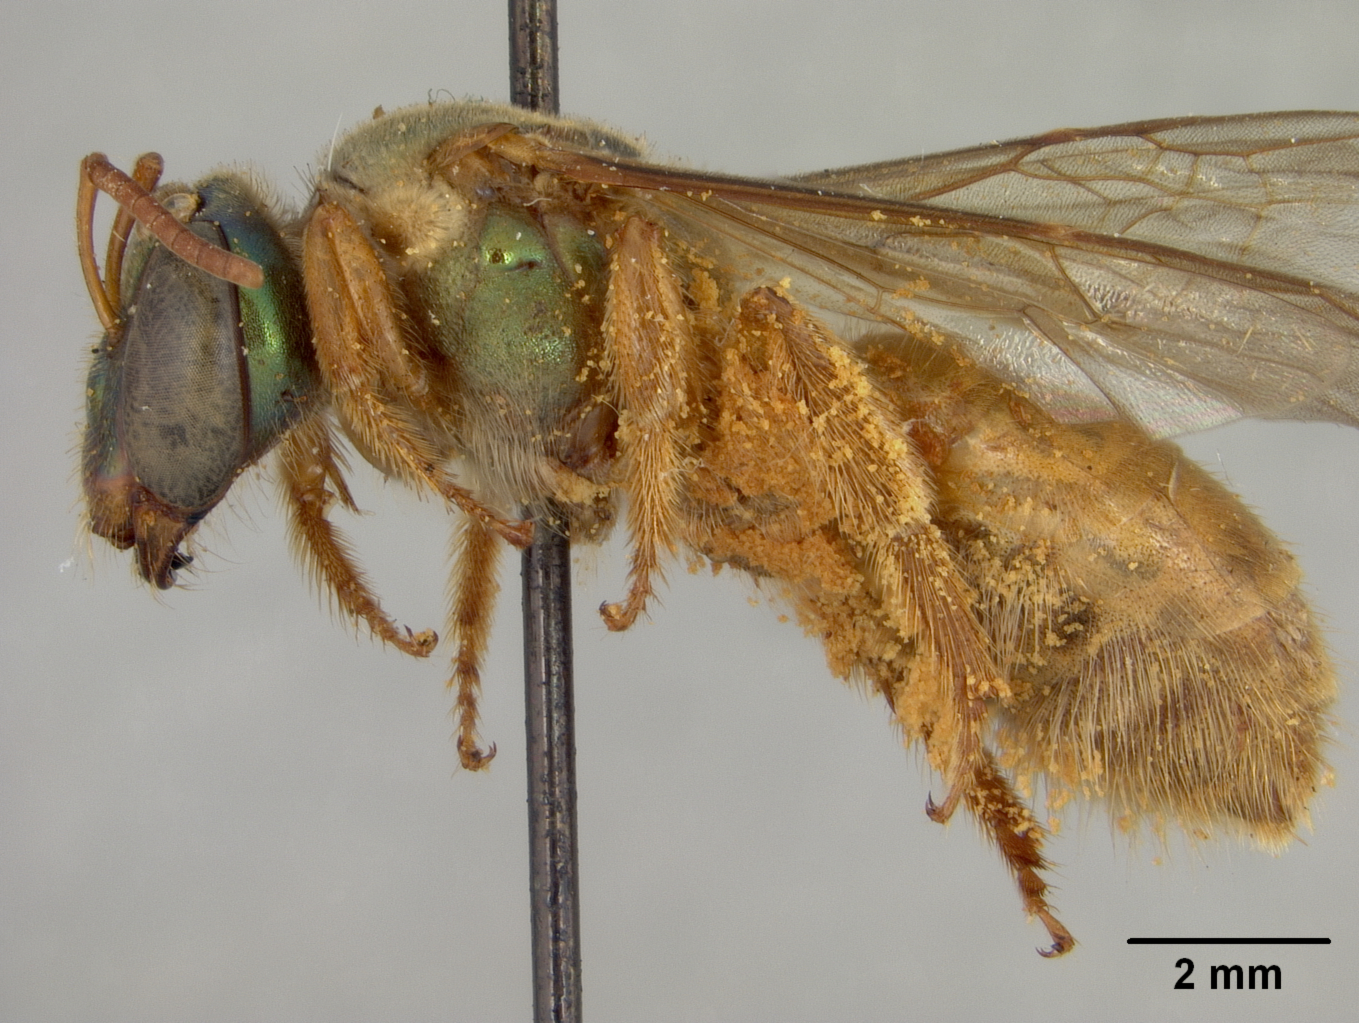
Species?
Megalopta fornix
